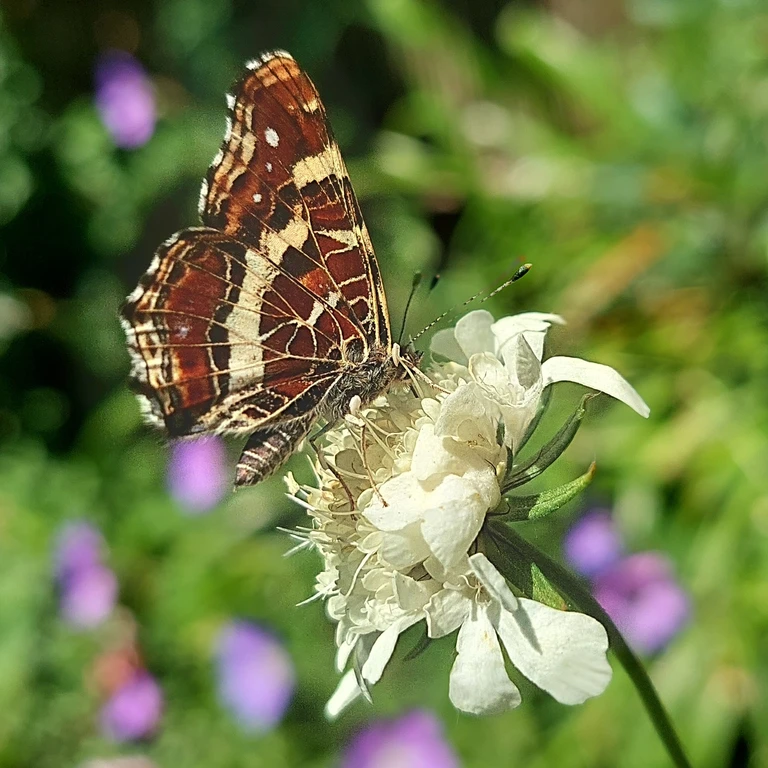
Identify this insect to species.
Araschnia levana
